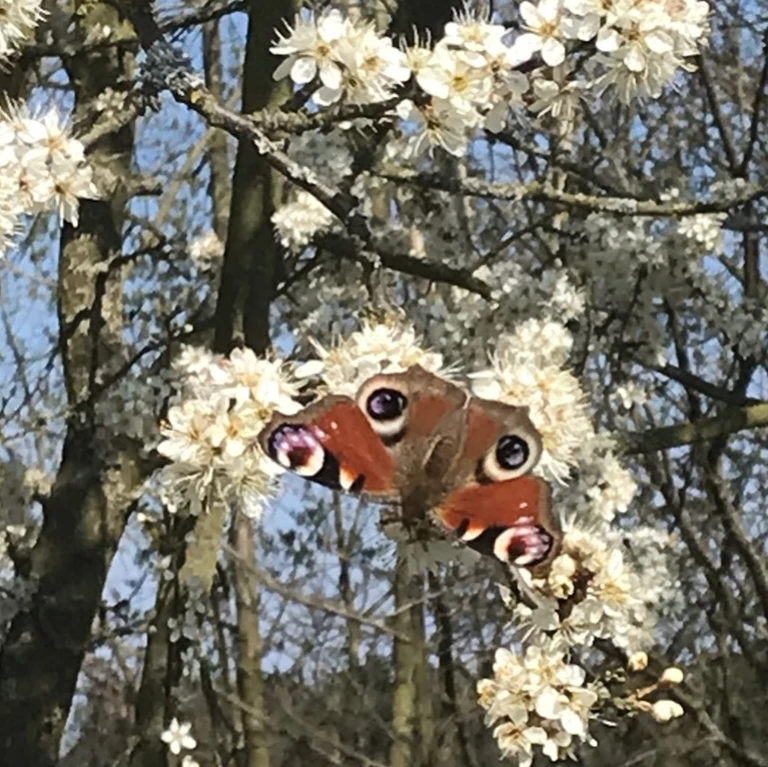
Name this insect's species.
Aglais io
